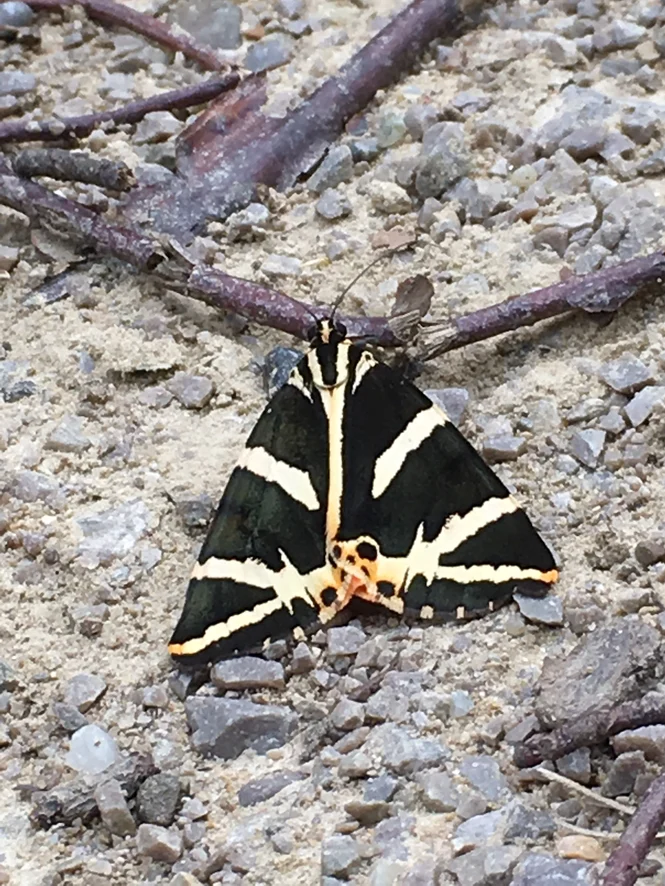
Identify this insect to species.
Euplagia quadripunctaria
